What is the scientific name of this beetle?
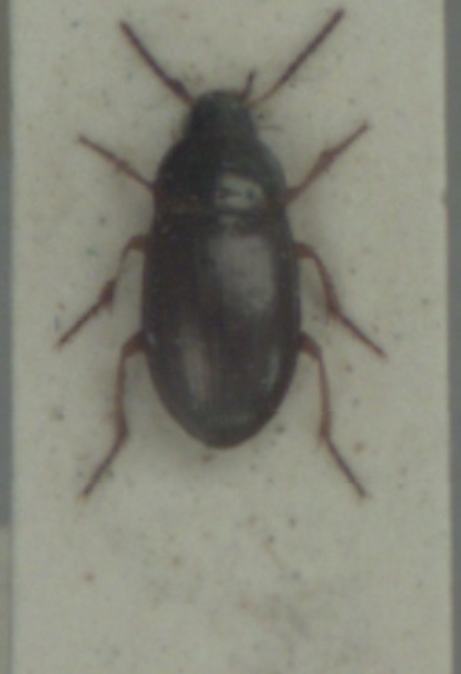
Amara anthobia
